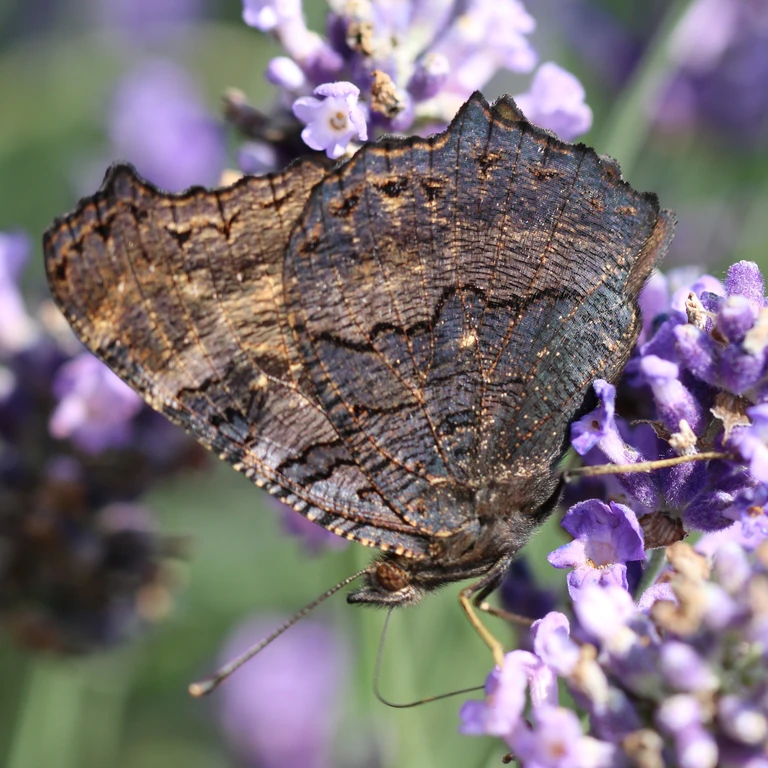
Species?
Aglais io
